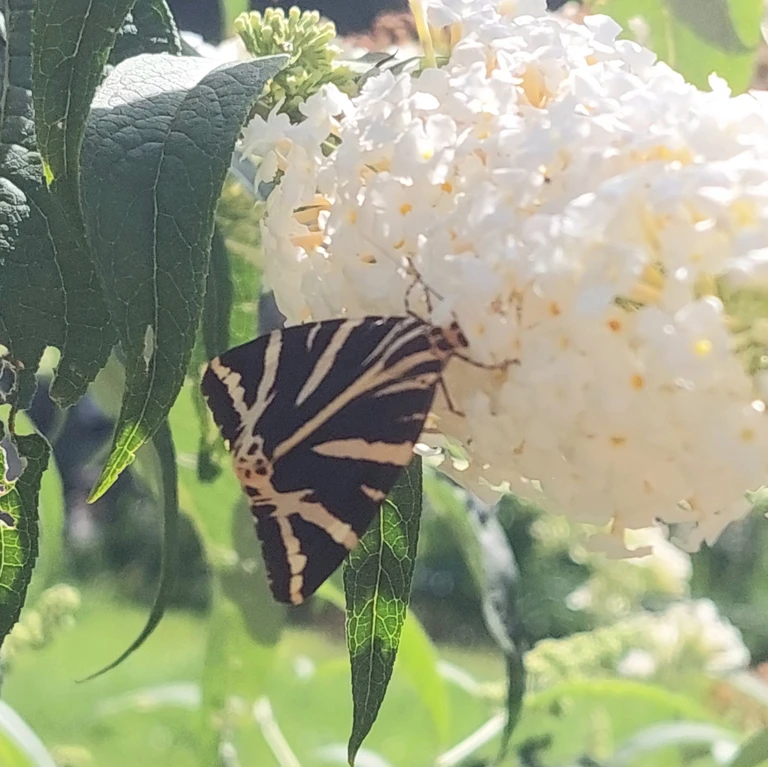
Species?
Euplagia quadripunctaria
